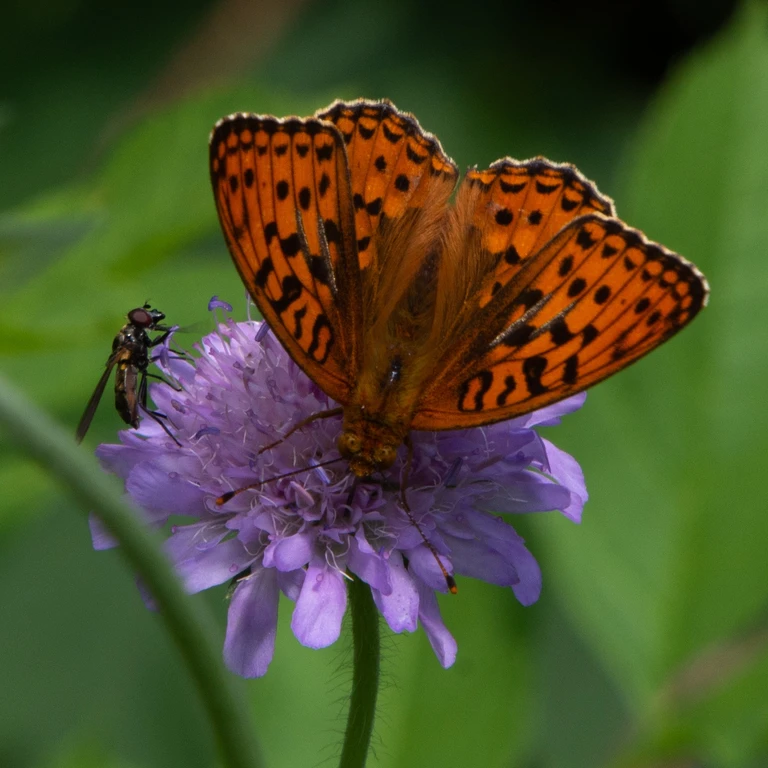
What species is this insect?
Fabriciana adippe
